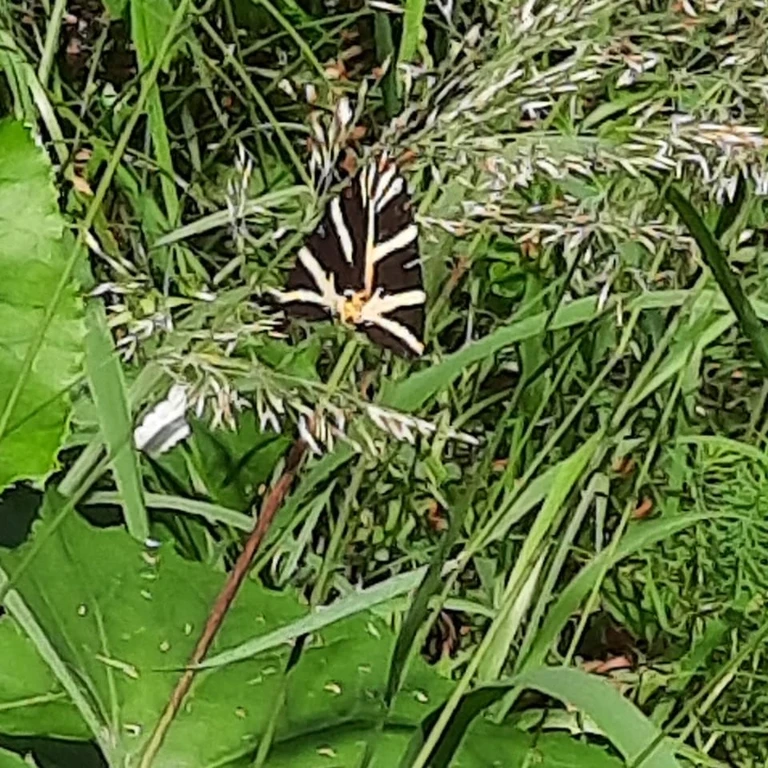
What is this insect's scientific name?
Euplagia quadripunctaria
